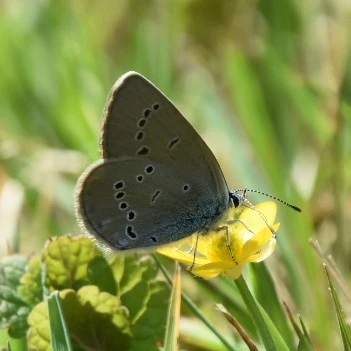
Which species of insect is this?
Cyaniris semiargus
